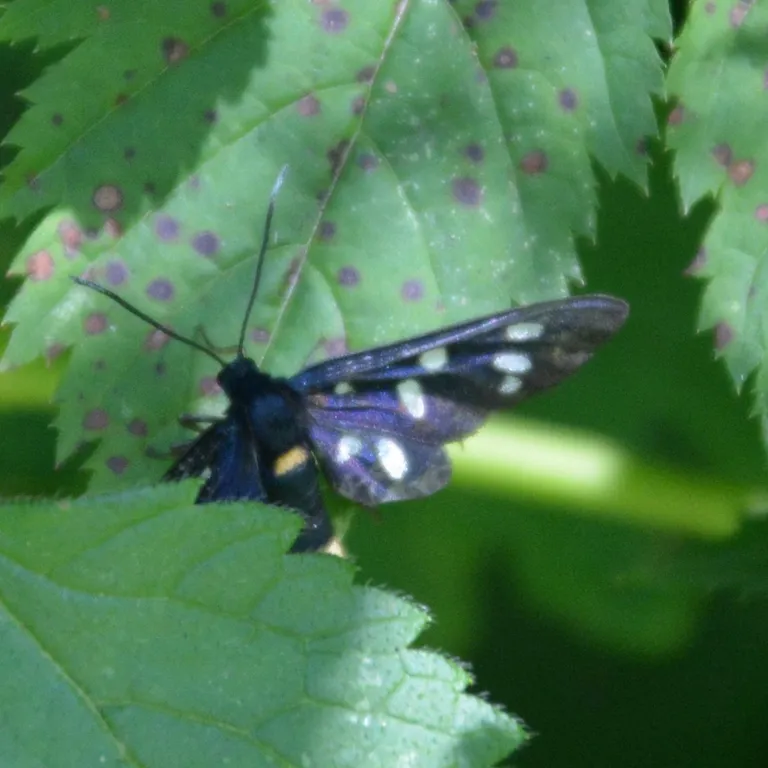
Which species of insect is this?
Amata phegea
